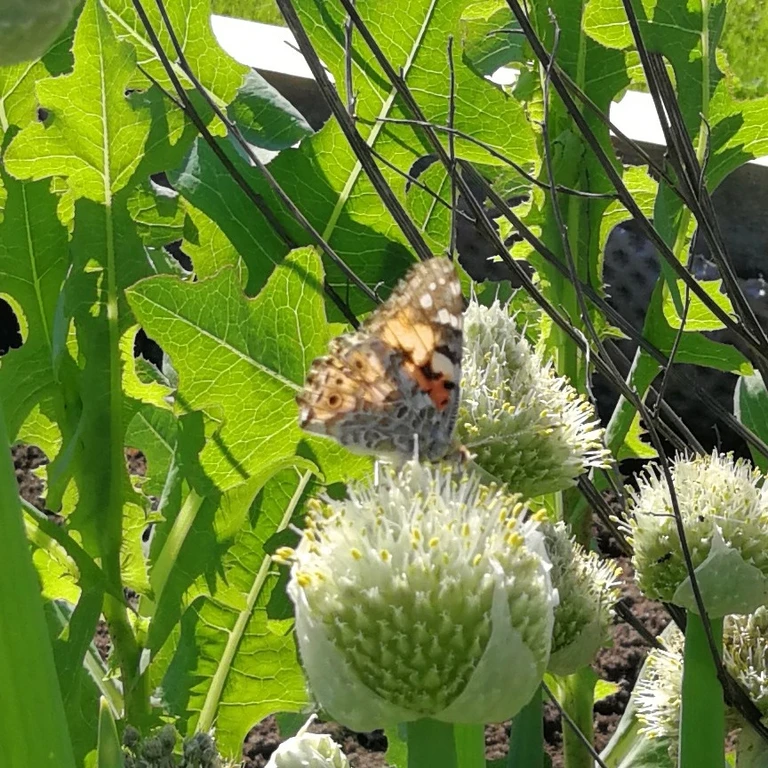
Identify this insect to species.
Vanessa cardui
